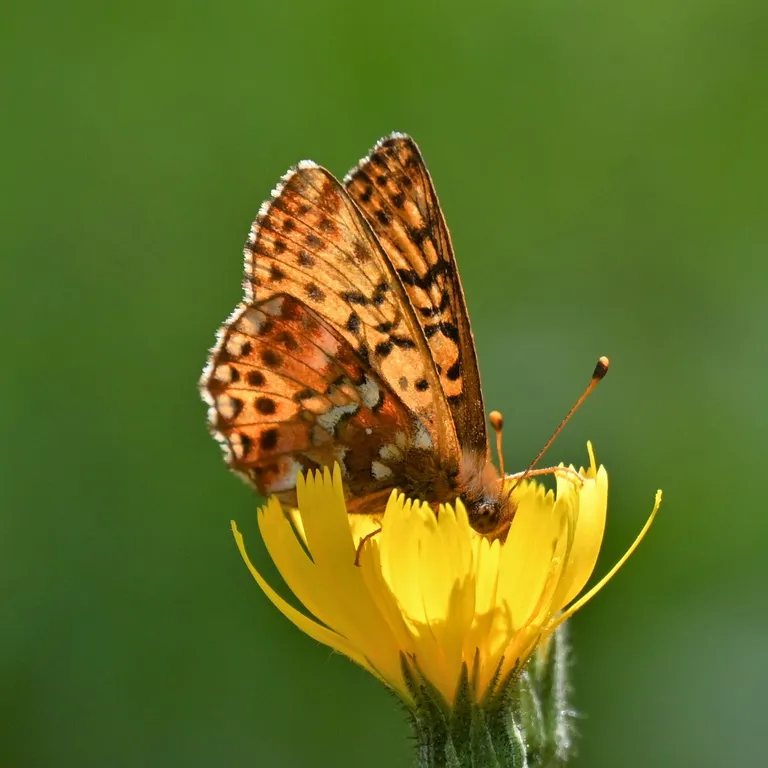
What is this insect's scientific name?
Boloria aquilonaris
